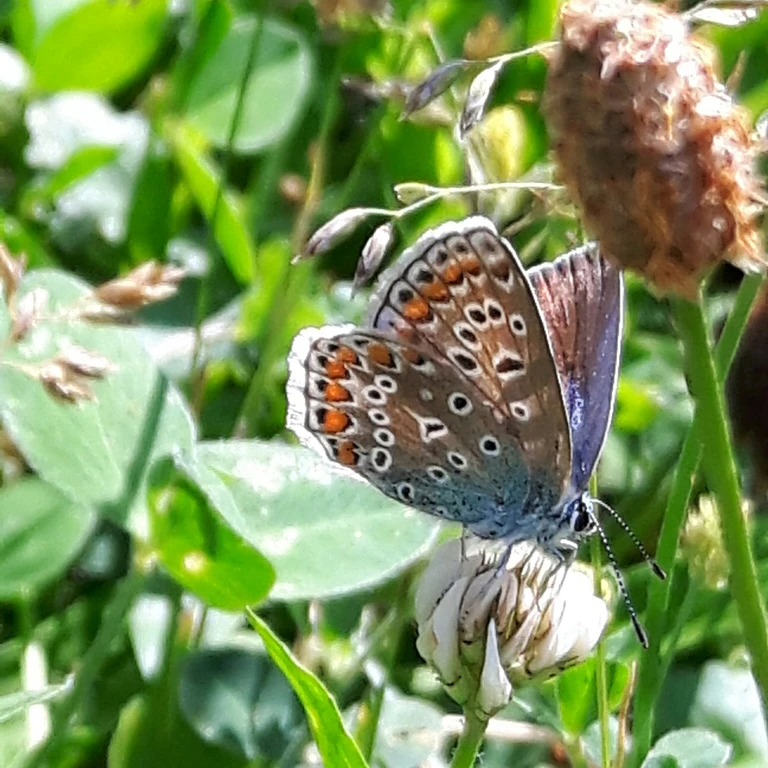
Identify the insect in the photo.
Polyommatus icarus
